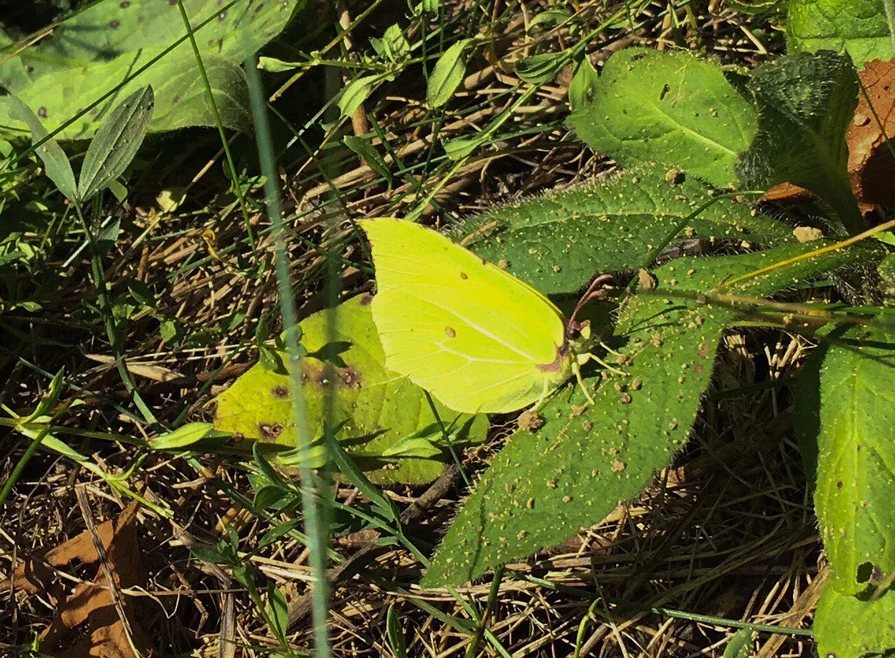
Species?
Gonepteryx rhamni
